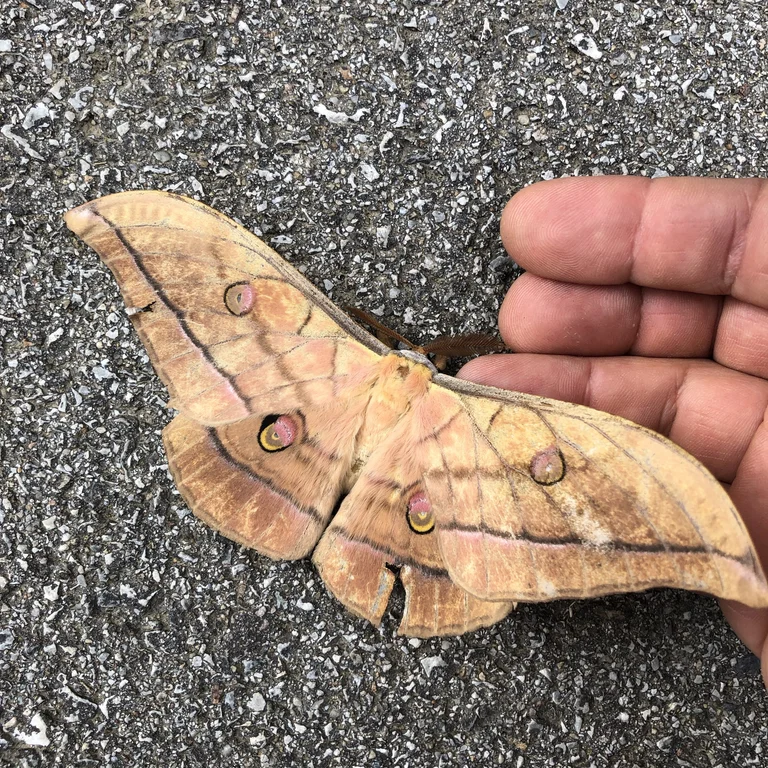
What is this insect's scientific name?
Antheraea yamamai
